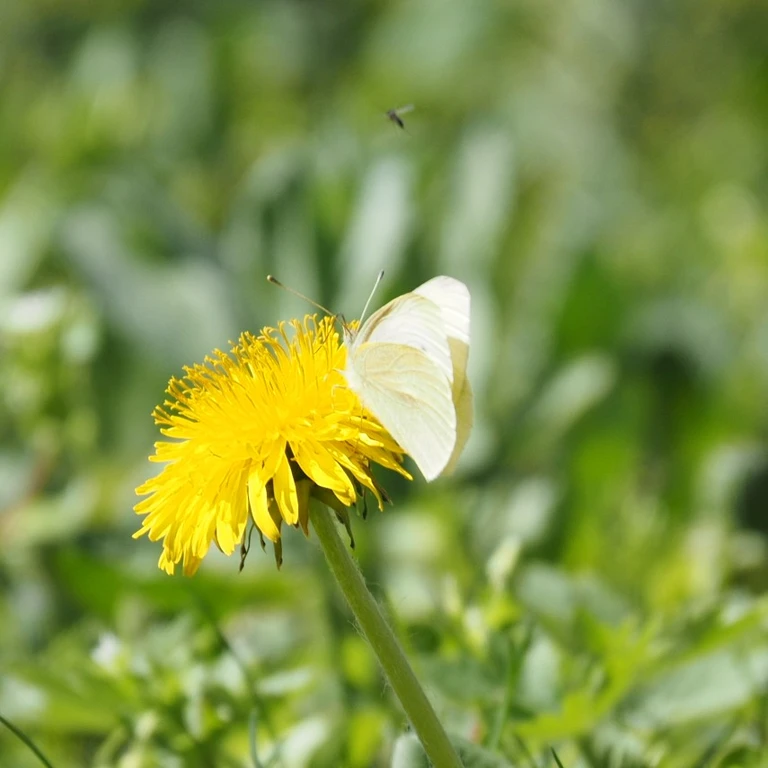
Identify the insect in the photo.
Pieris rapae
